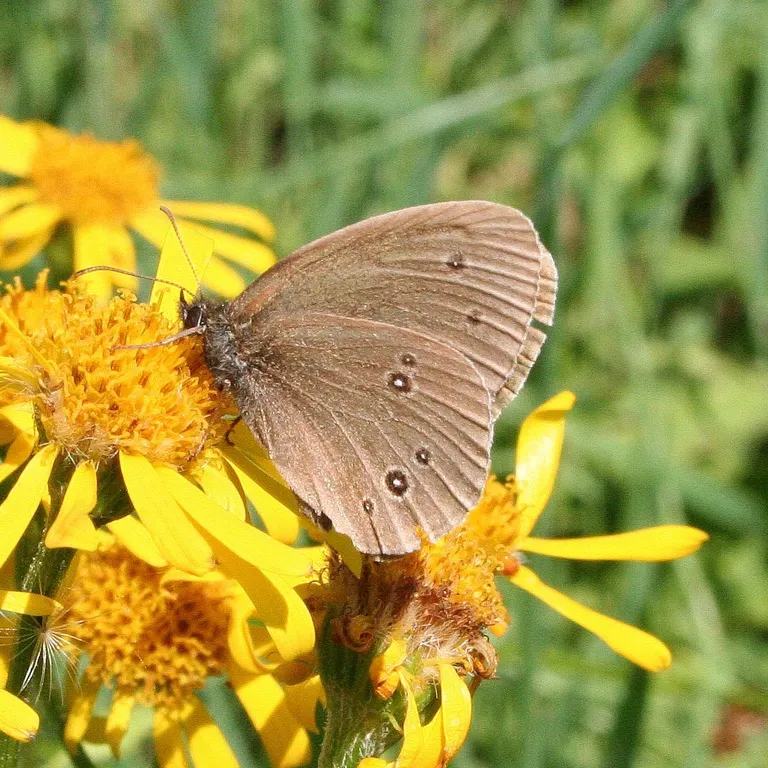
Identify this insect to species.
Aphantopus hyperantus
